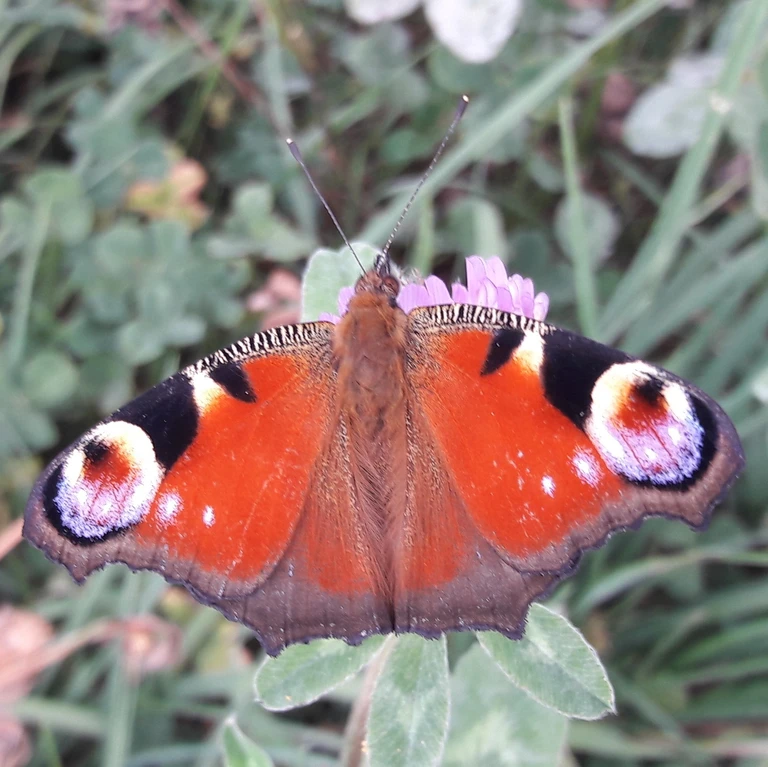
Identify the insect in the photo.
Aglais io
